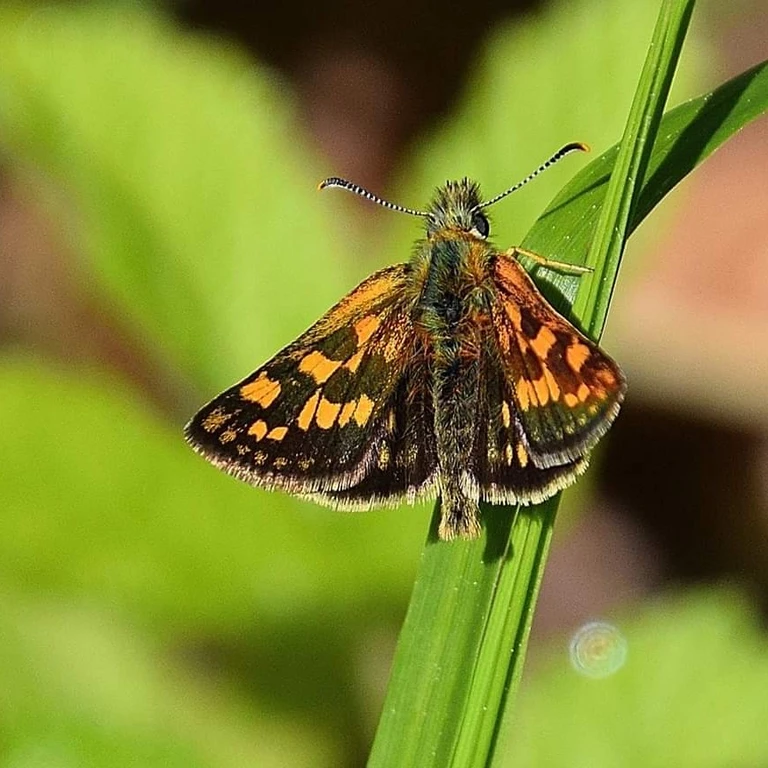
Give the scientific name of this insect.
Carterocephalus palaemon
